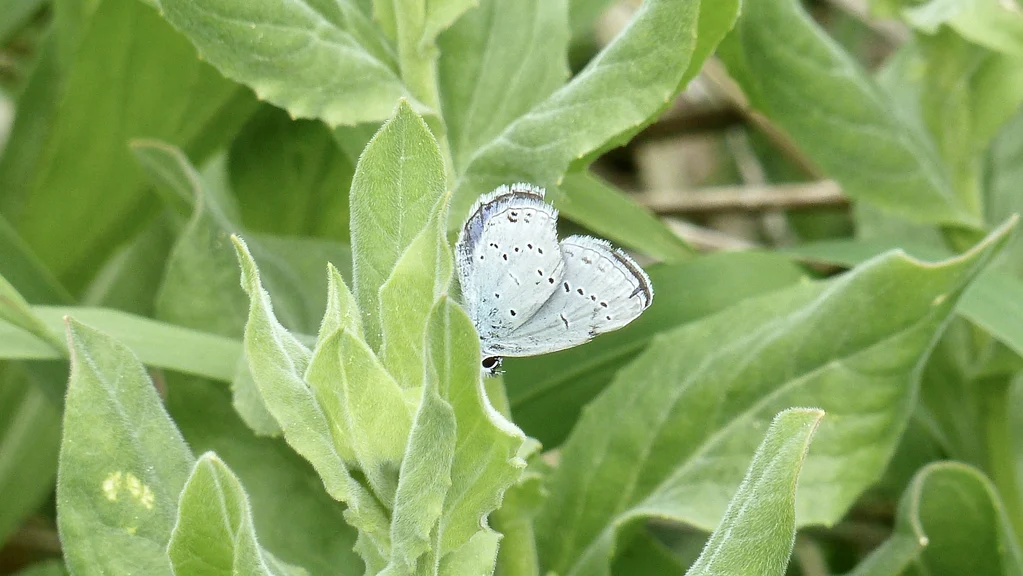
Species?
Cupido decolorata (also Elkalyce decolorata)
